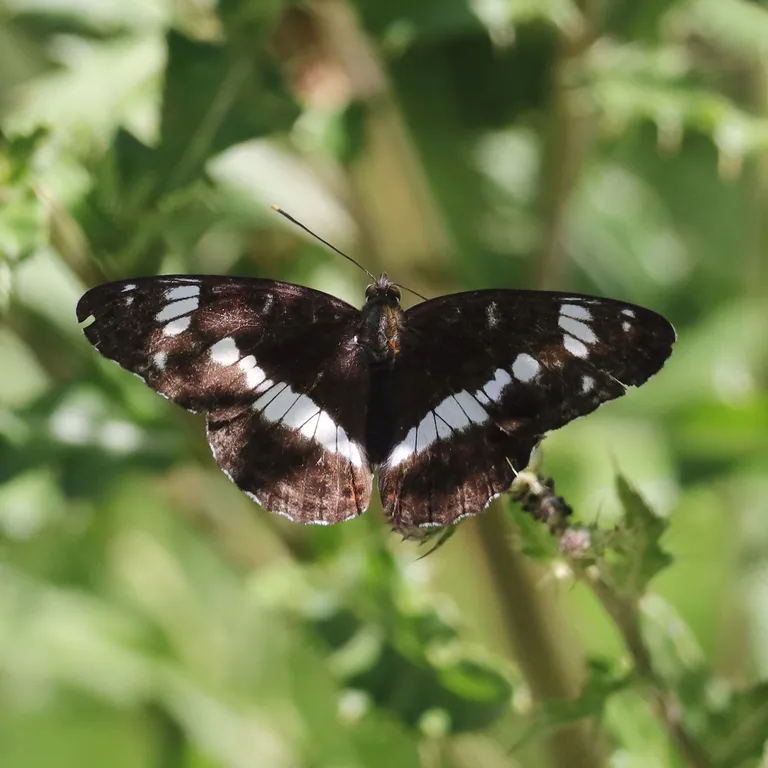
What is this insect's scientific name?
Limenitis camilla (also Ladoga camilla)
